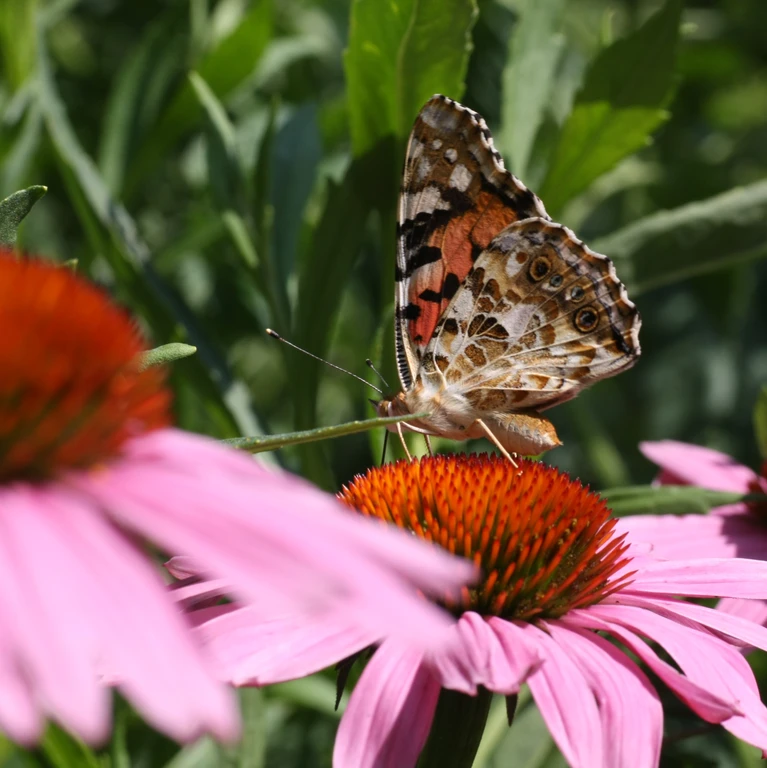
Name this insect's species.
Vanessa cardui
